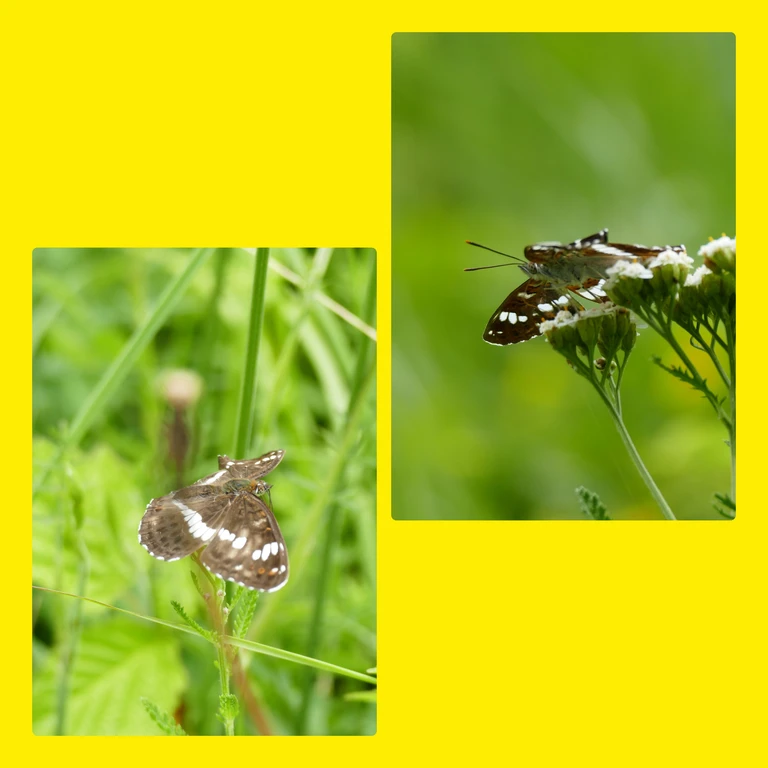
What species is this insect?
Limenitis camilla (also Ladoga camilla)
